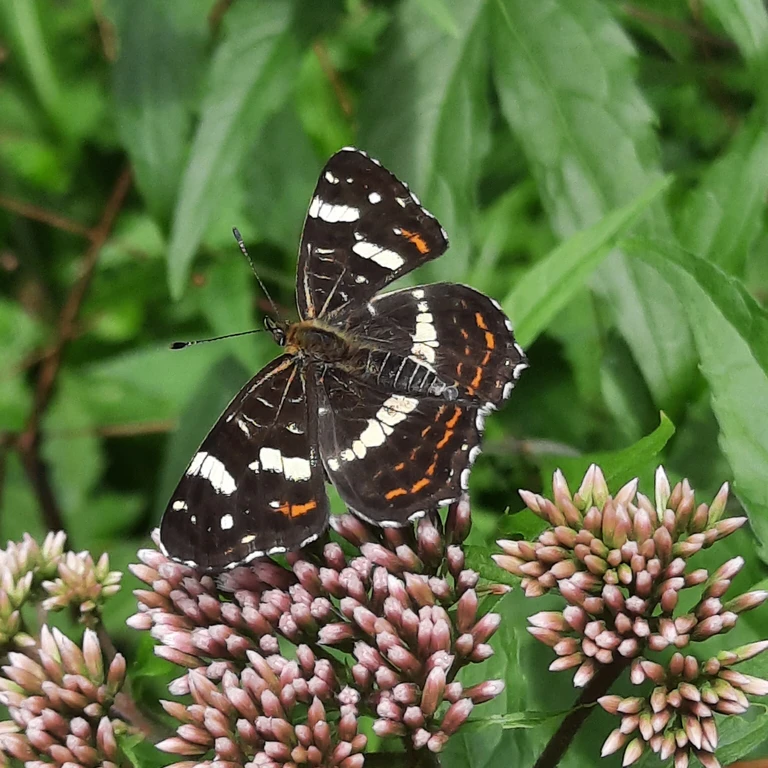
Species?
Araschnia levana
